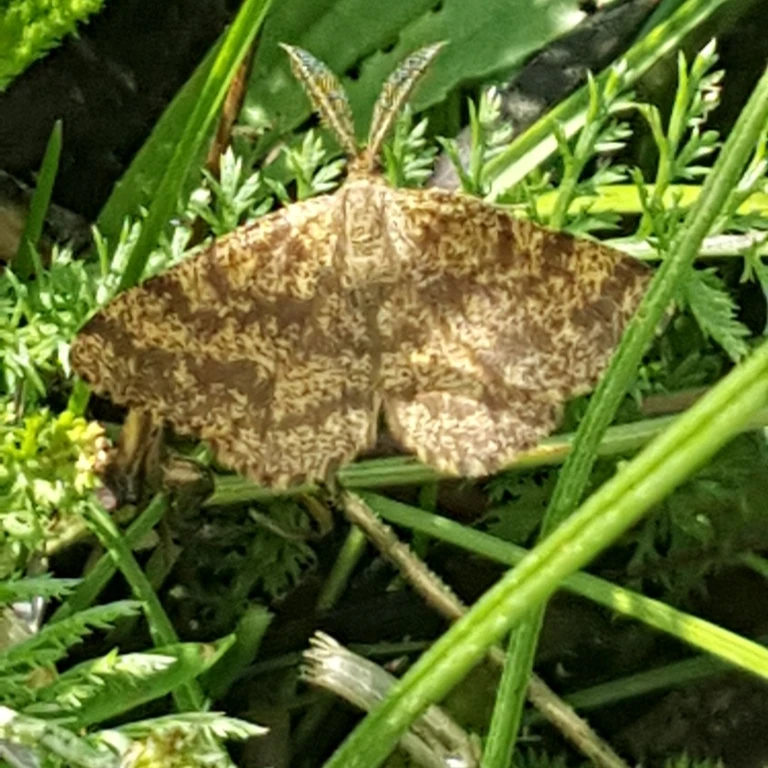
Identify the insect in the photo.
Ematurga atomaria
